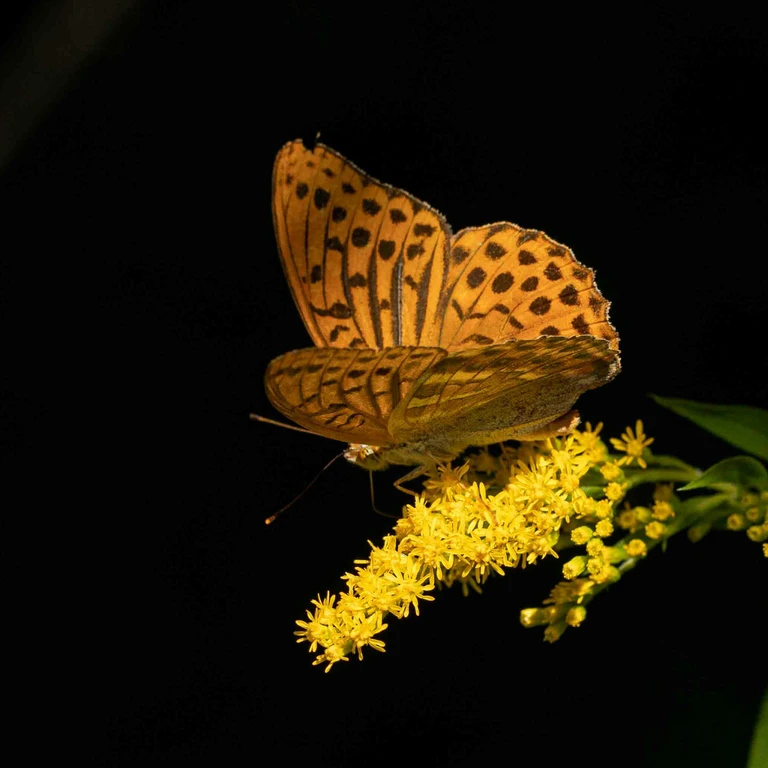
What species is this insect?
Argynnis paphia
